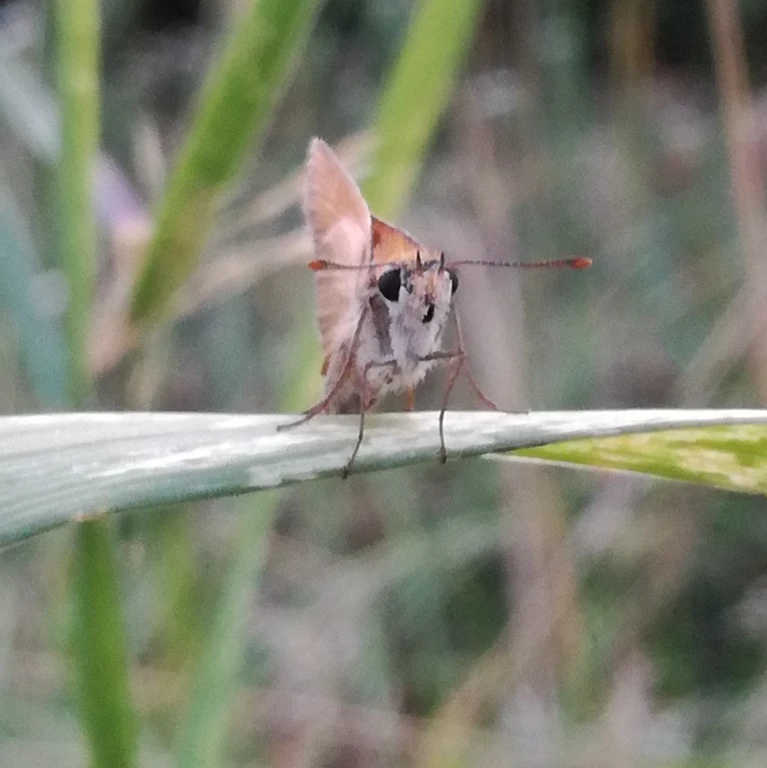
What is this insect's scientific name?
Thymelicus sylvestris
